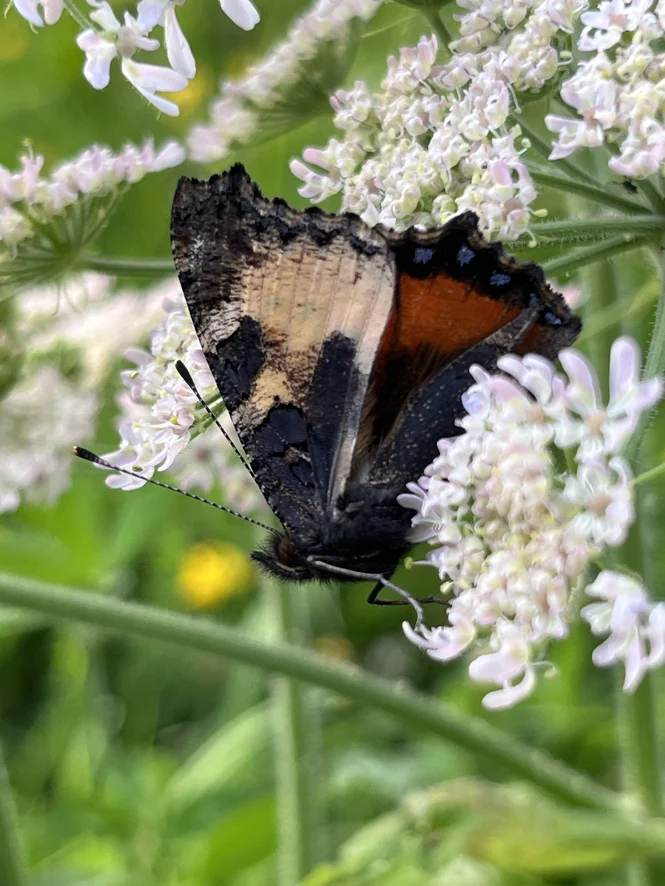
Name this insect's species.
Aglais urticae
